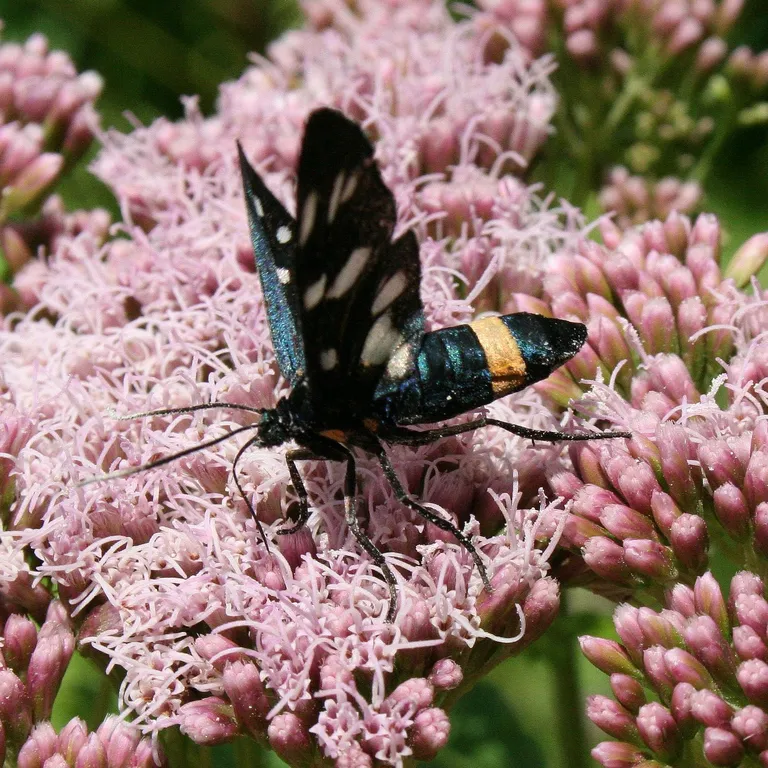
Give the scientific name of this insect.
Amata phegea
